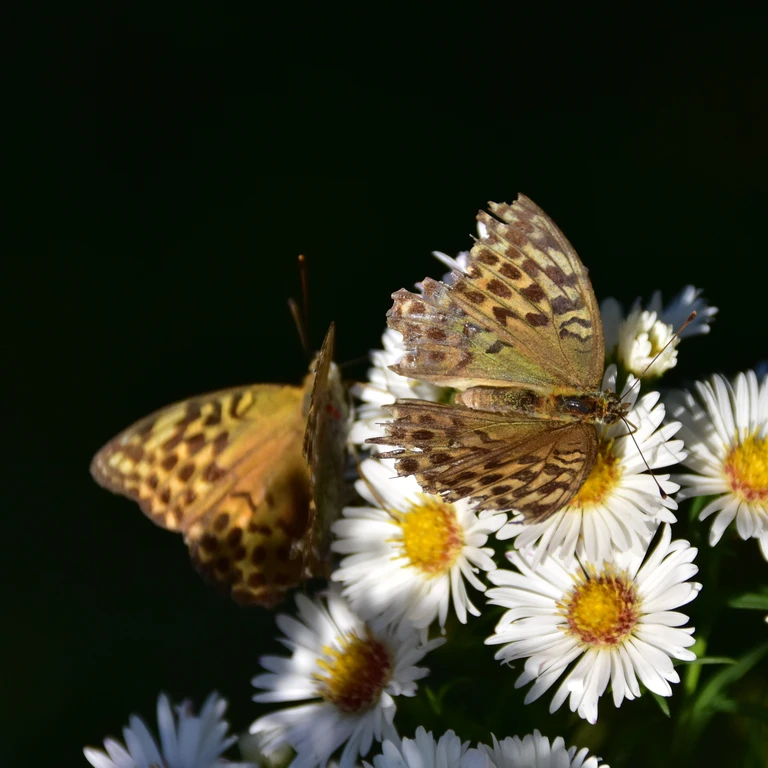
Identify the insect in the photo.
Argynnis paphia
